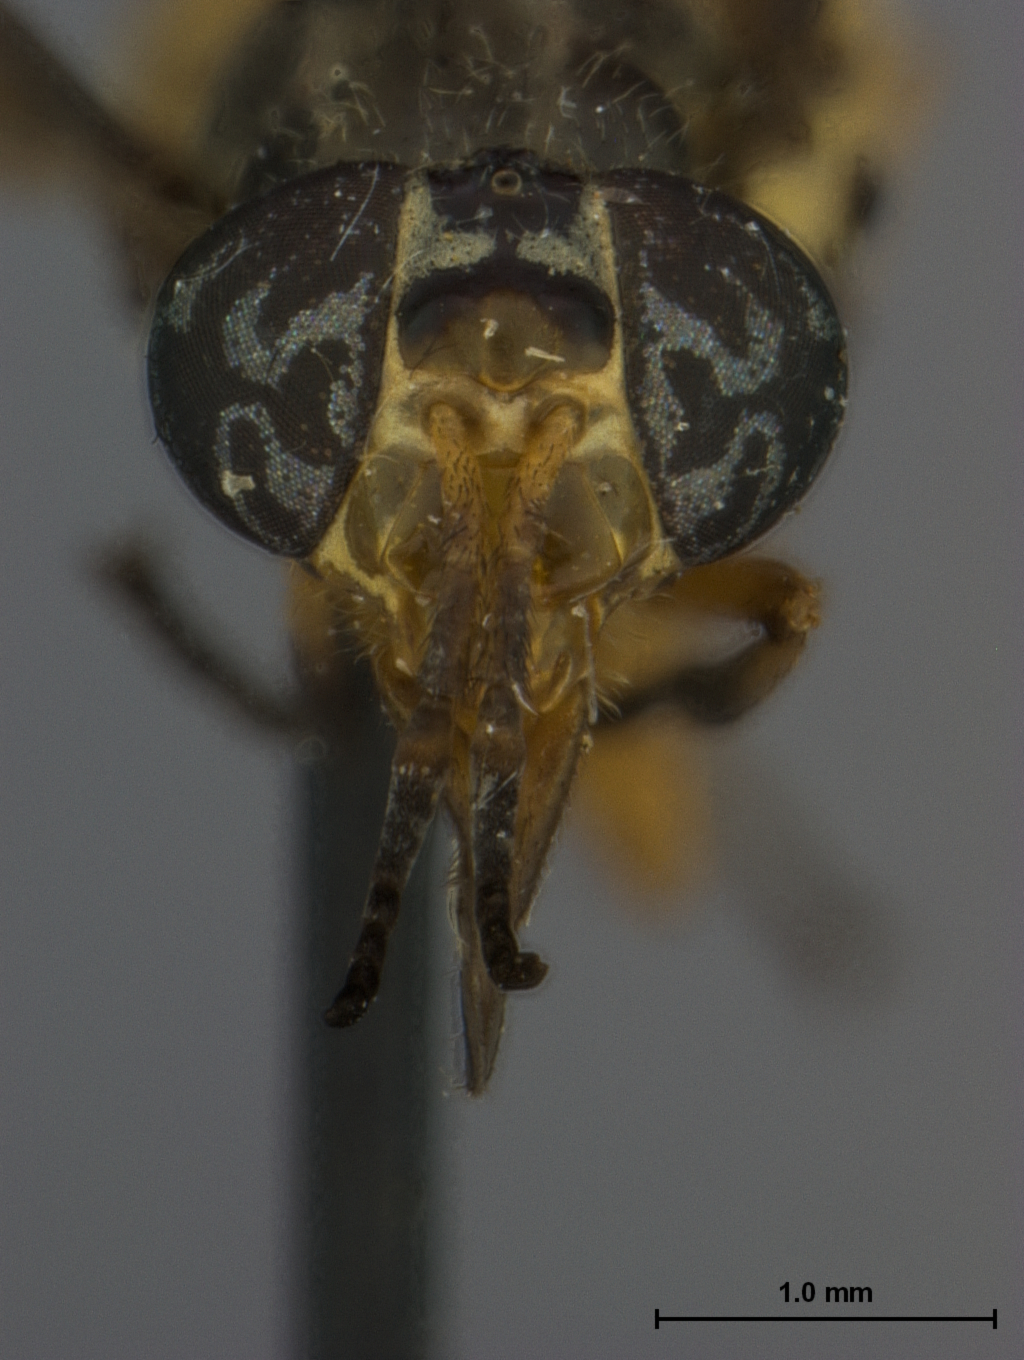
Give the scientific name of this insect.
Chrysops tidwelli
